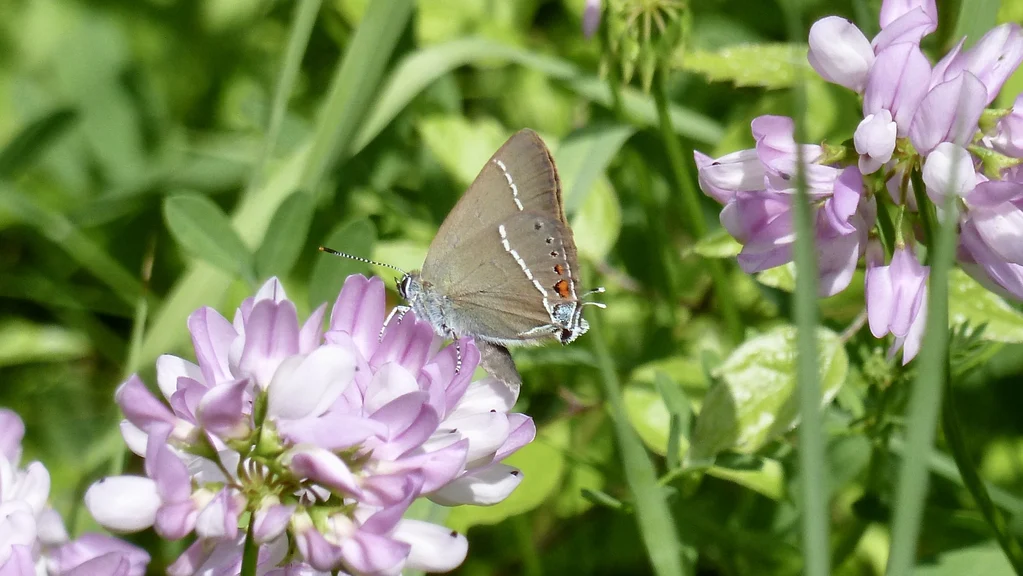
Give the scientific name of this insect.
Satyrium spini (also Tuttiola spini)
